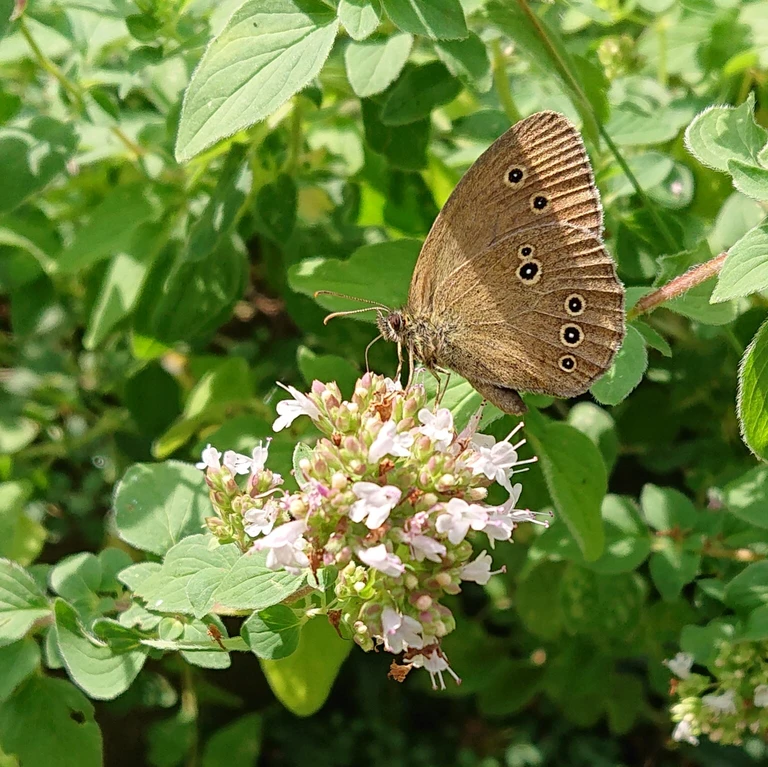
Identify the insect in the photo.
Aphantopus hyperantus
